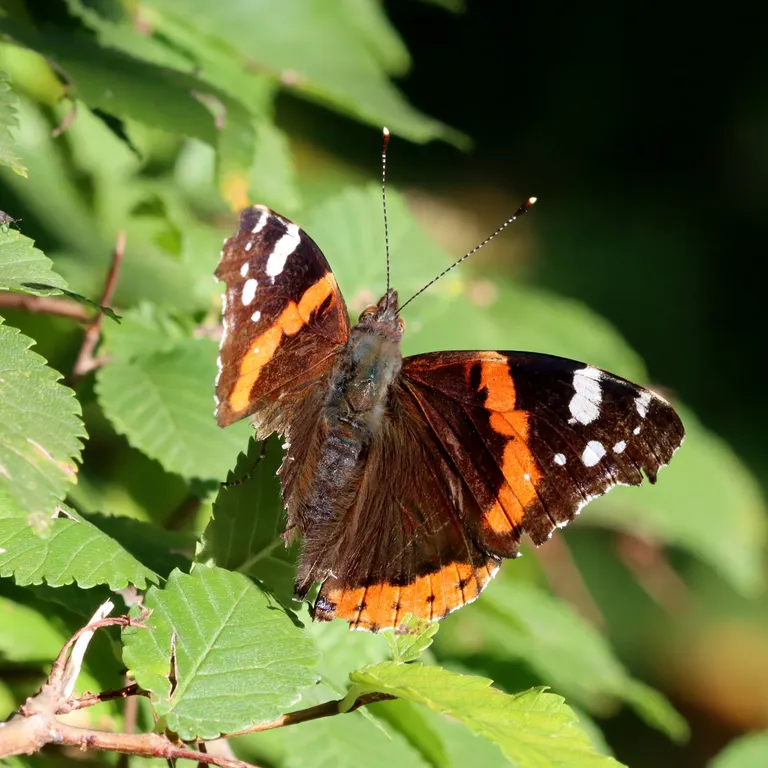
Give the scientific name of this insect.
Vanessa atalanta
